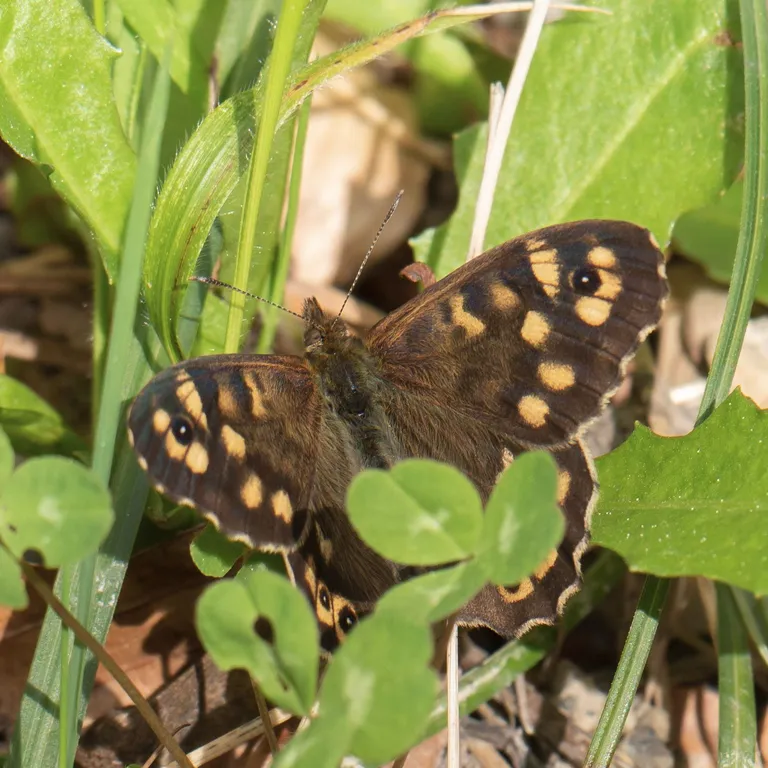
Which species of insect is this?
Pararge aegeria
